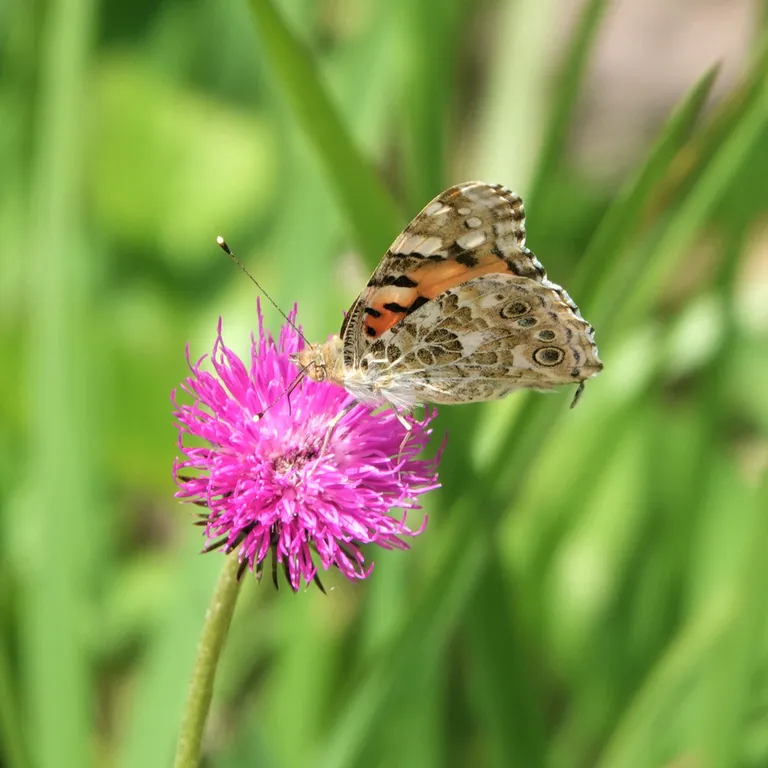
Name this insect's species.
Vanessa cardui
